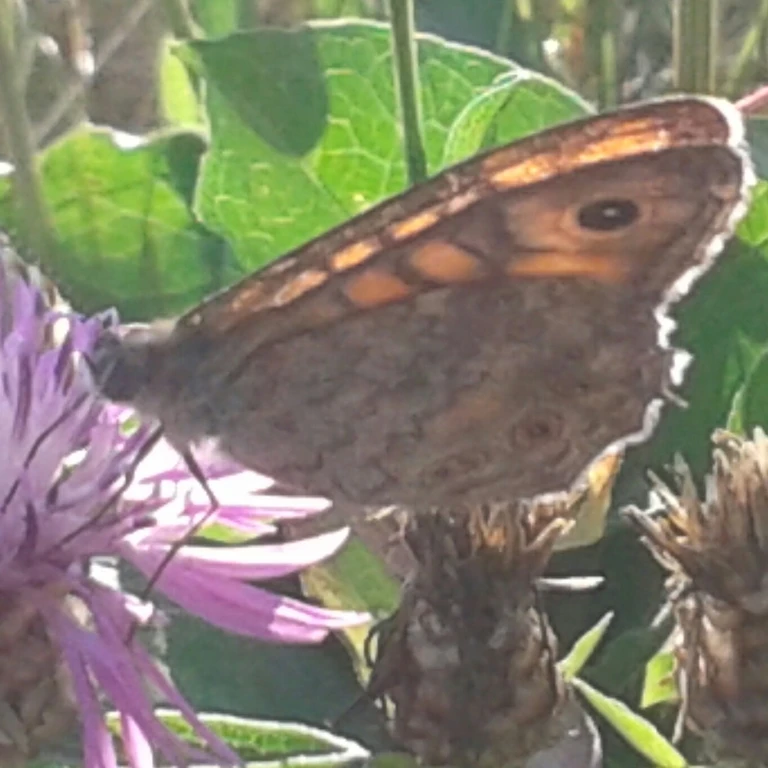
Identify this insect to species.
Lasiommata megera (also Pararge megera)
